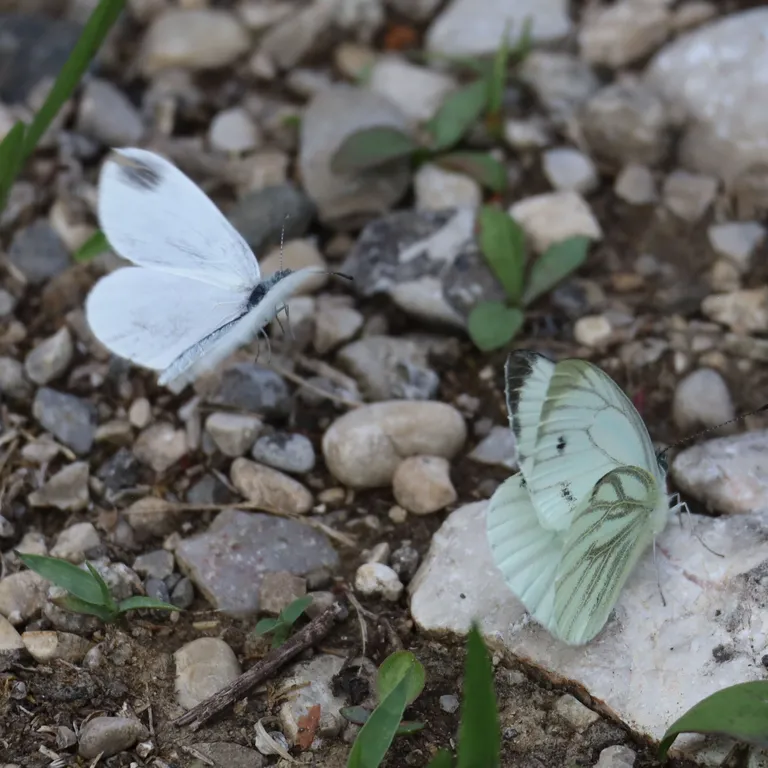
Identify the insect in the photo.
Leptidea sinapis/juvernica
